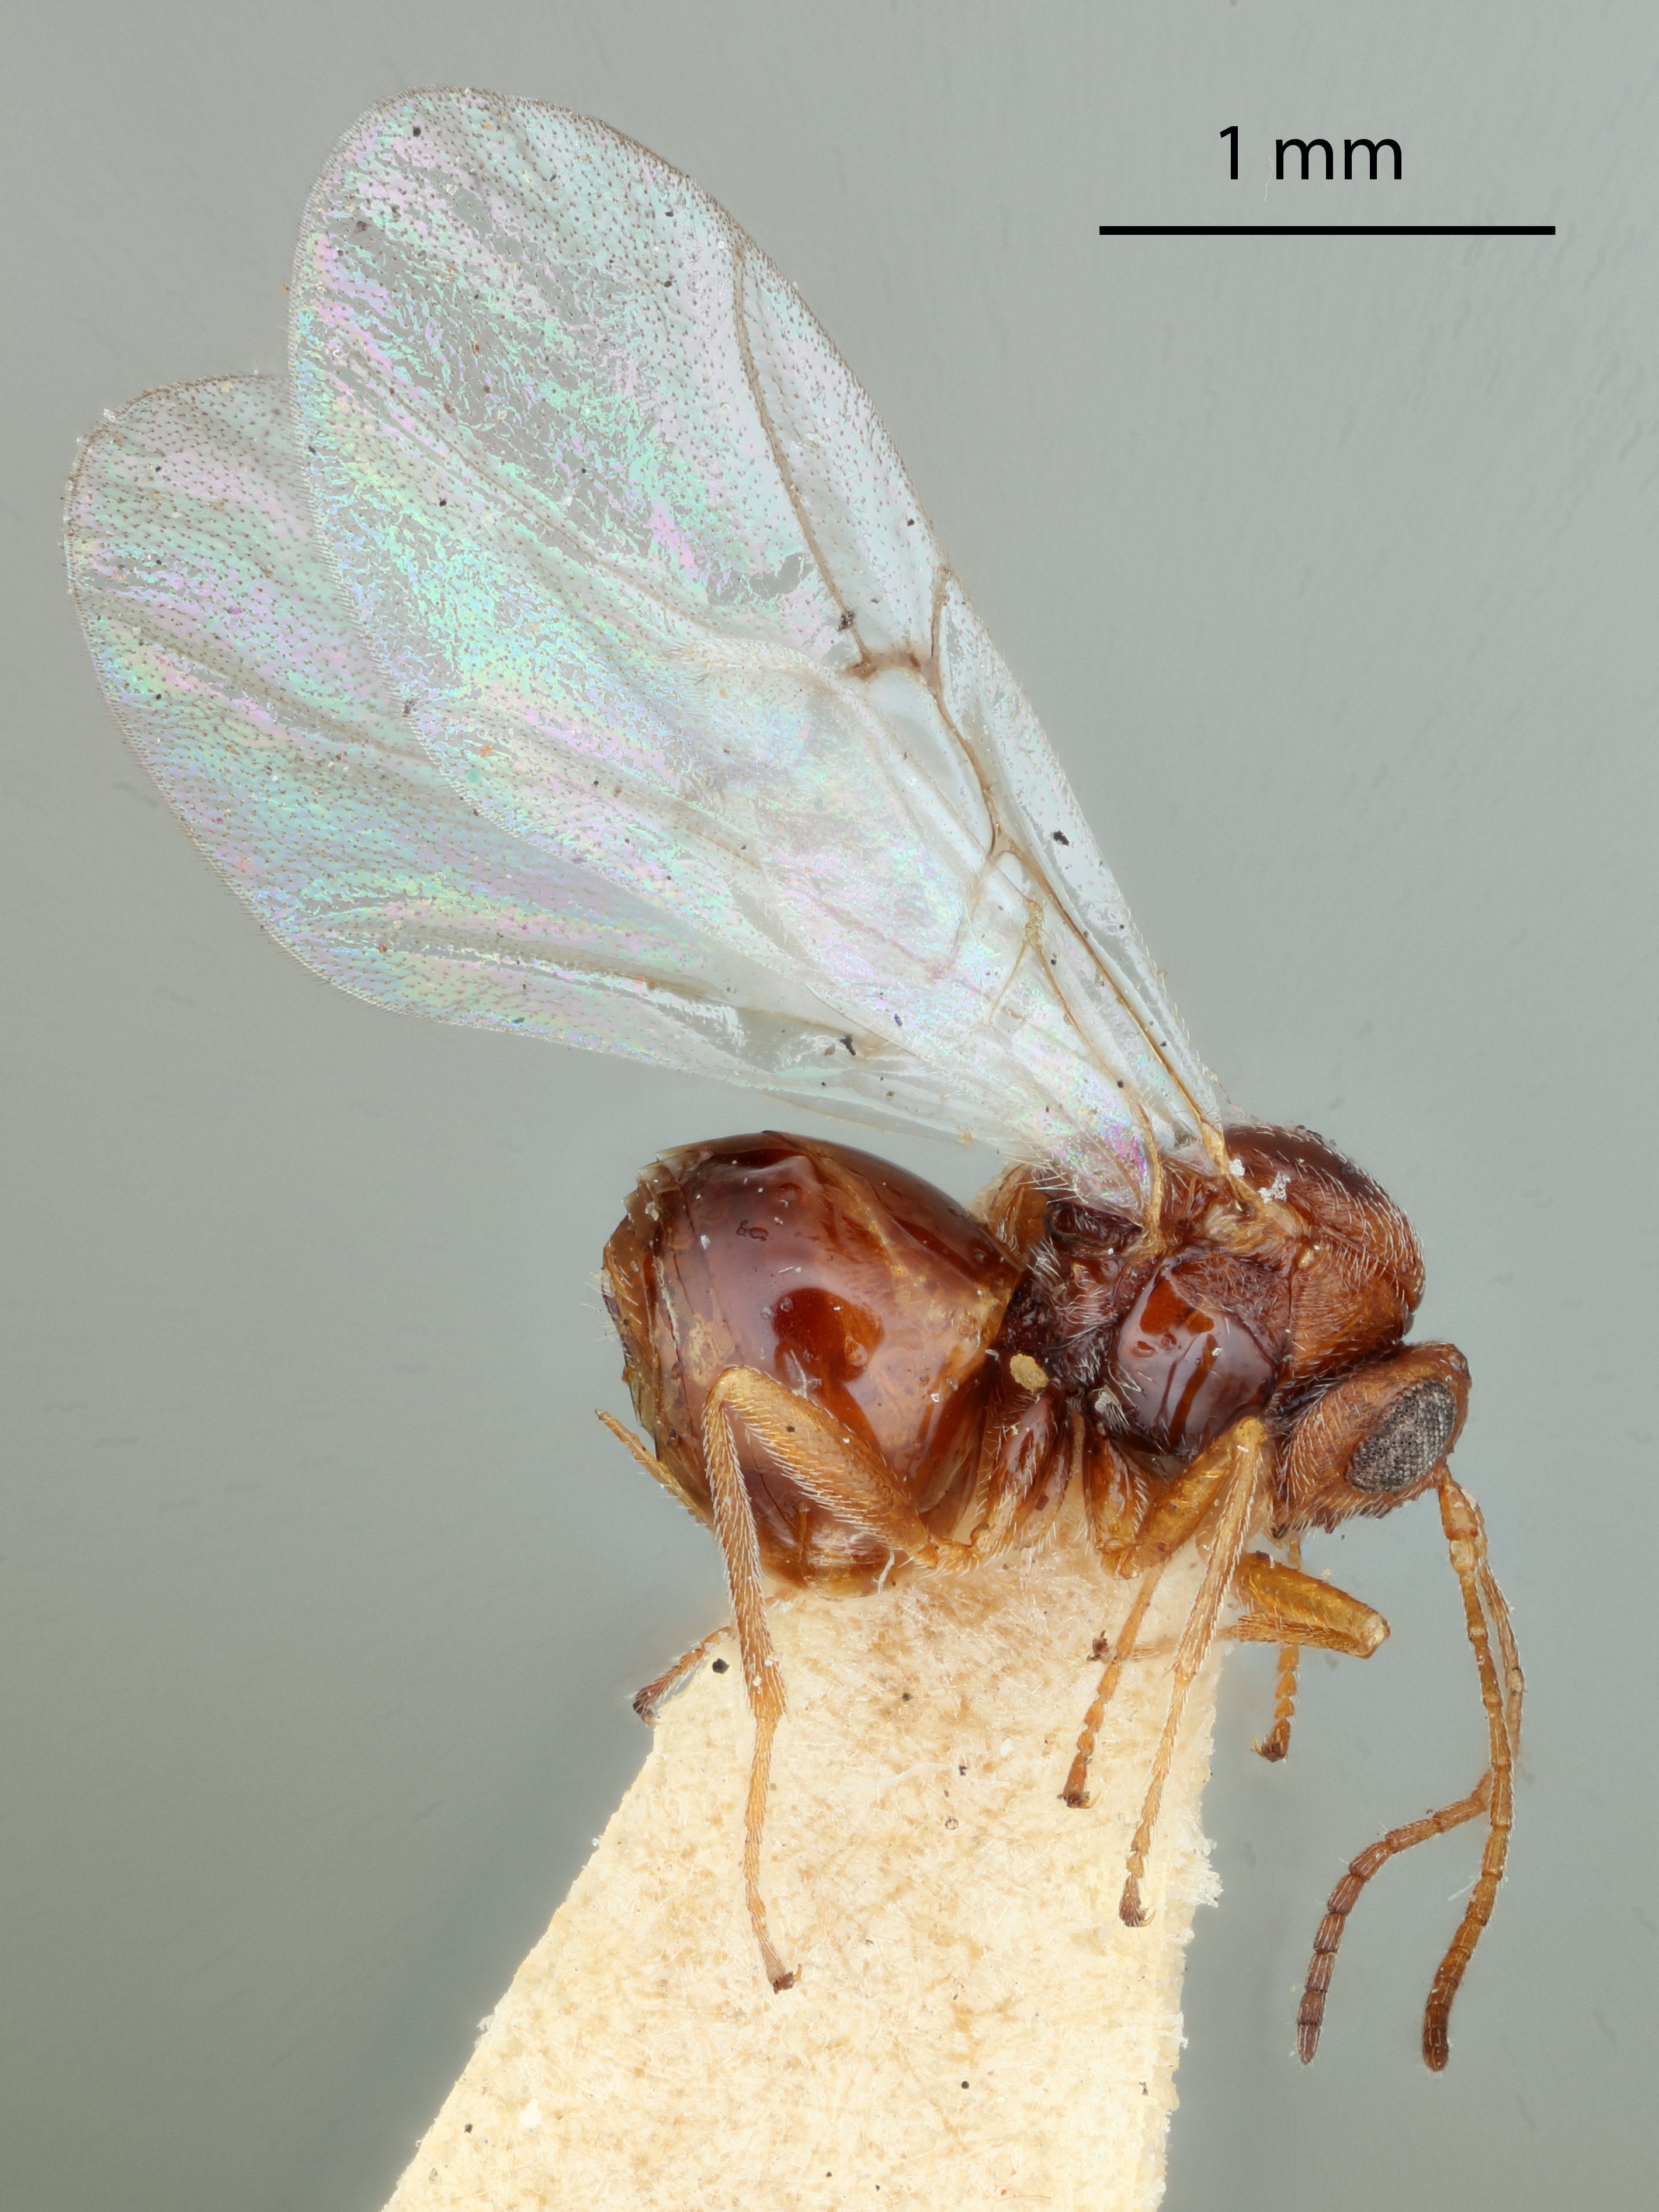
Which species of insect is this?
Andricus splendens
